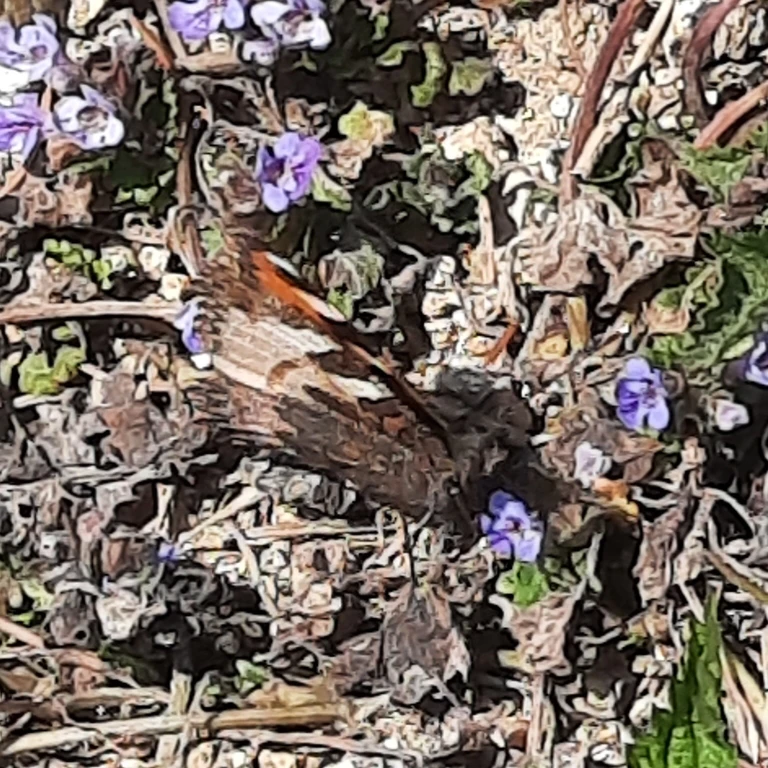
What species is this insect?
Aglais urticae
